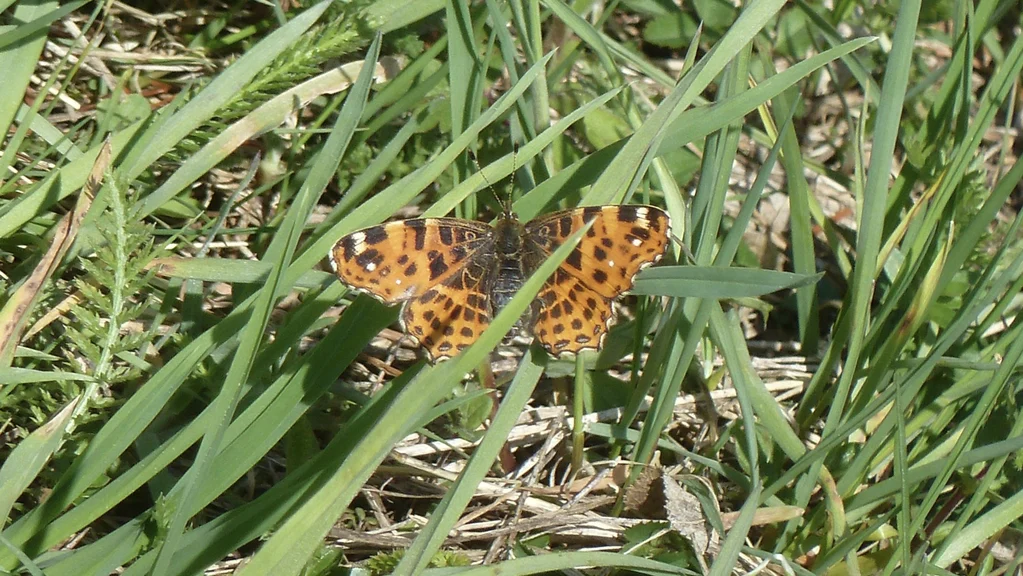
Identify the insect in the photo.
Araschnia levana
